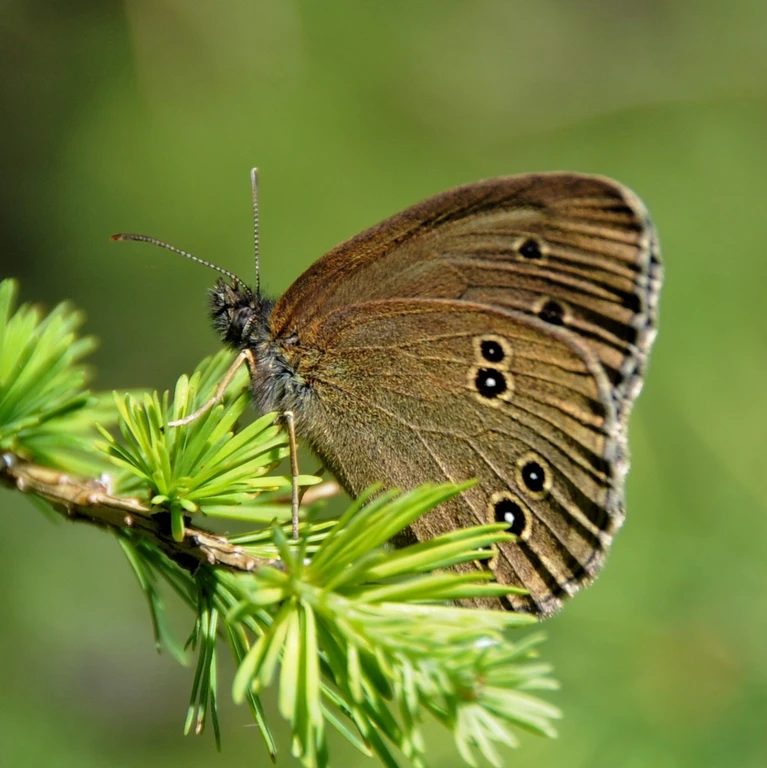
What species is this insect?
Aphantopus hyperantus
